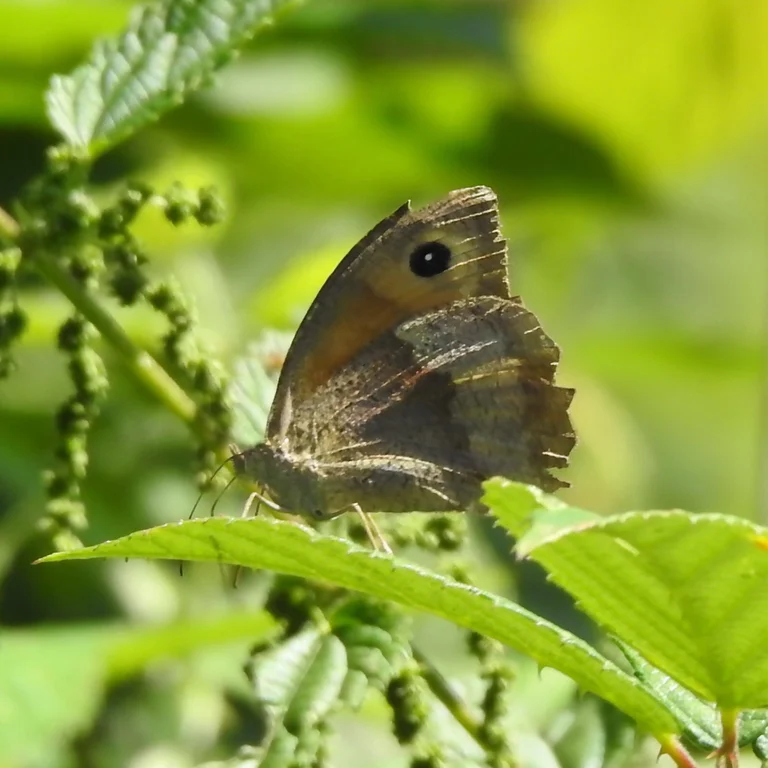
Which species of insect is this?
Maniola jurtina
